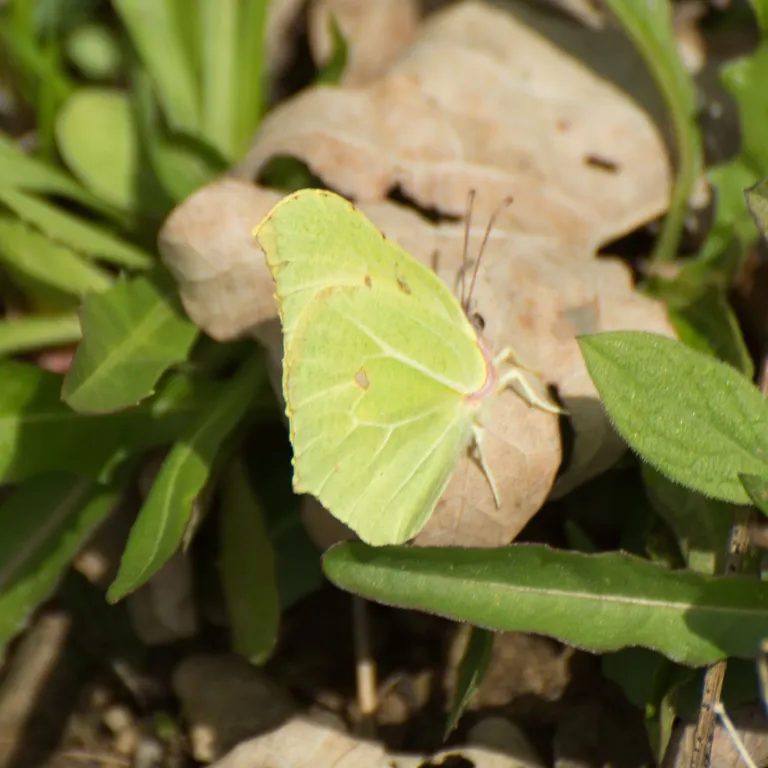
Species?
Gonepteryx rhamni
